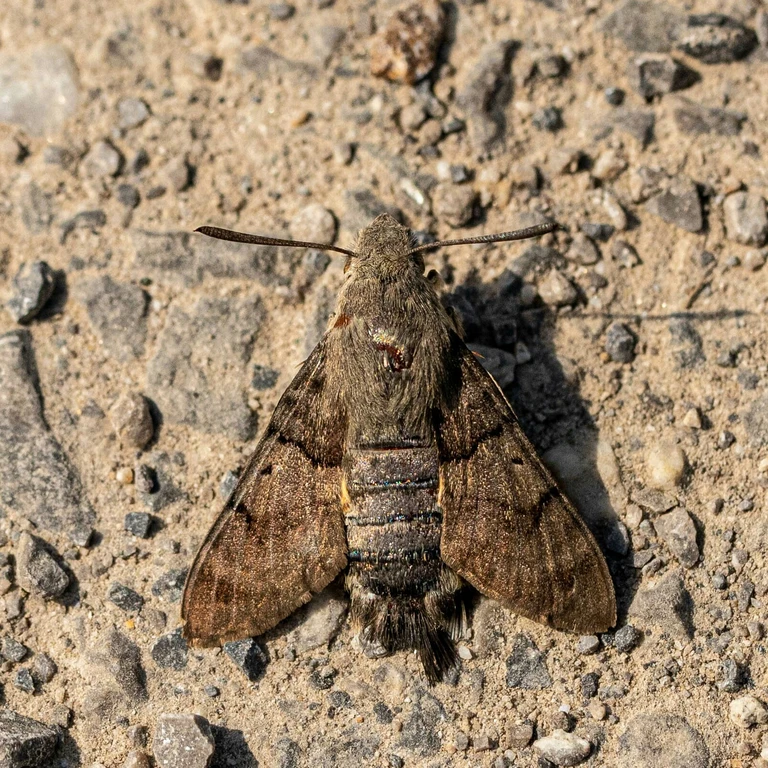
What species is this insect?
Macroglossum stellatarum
